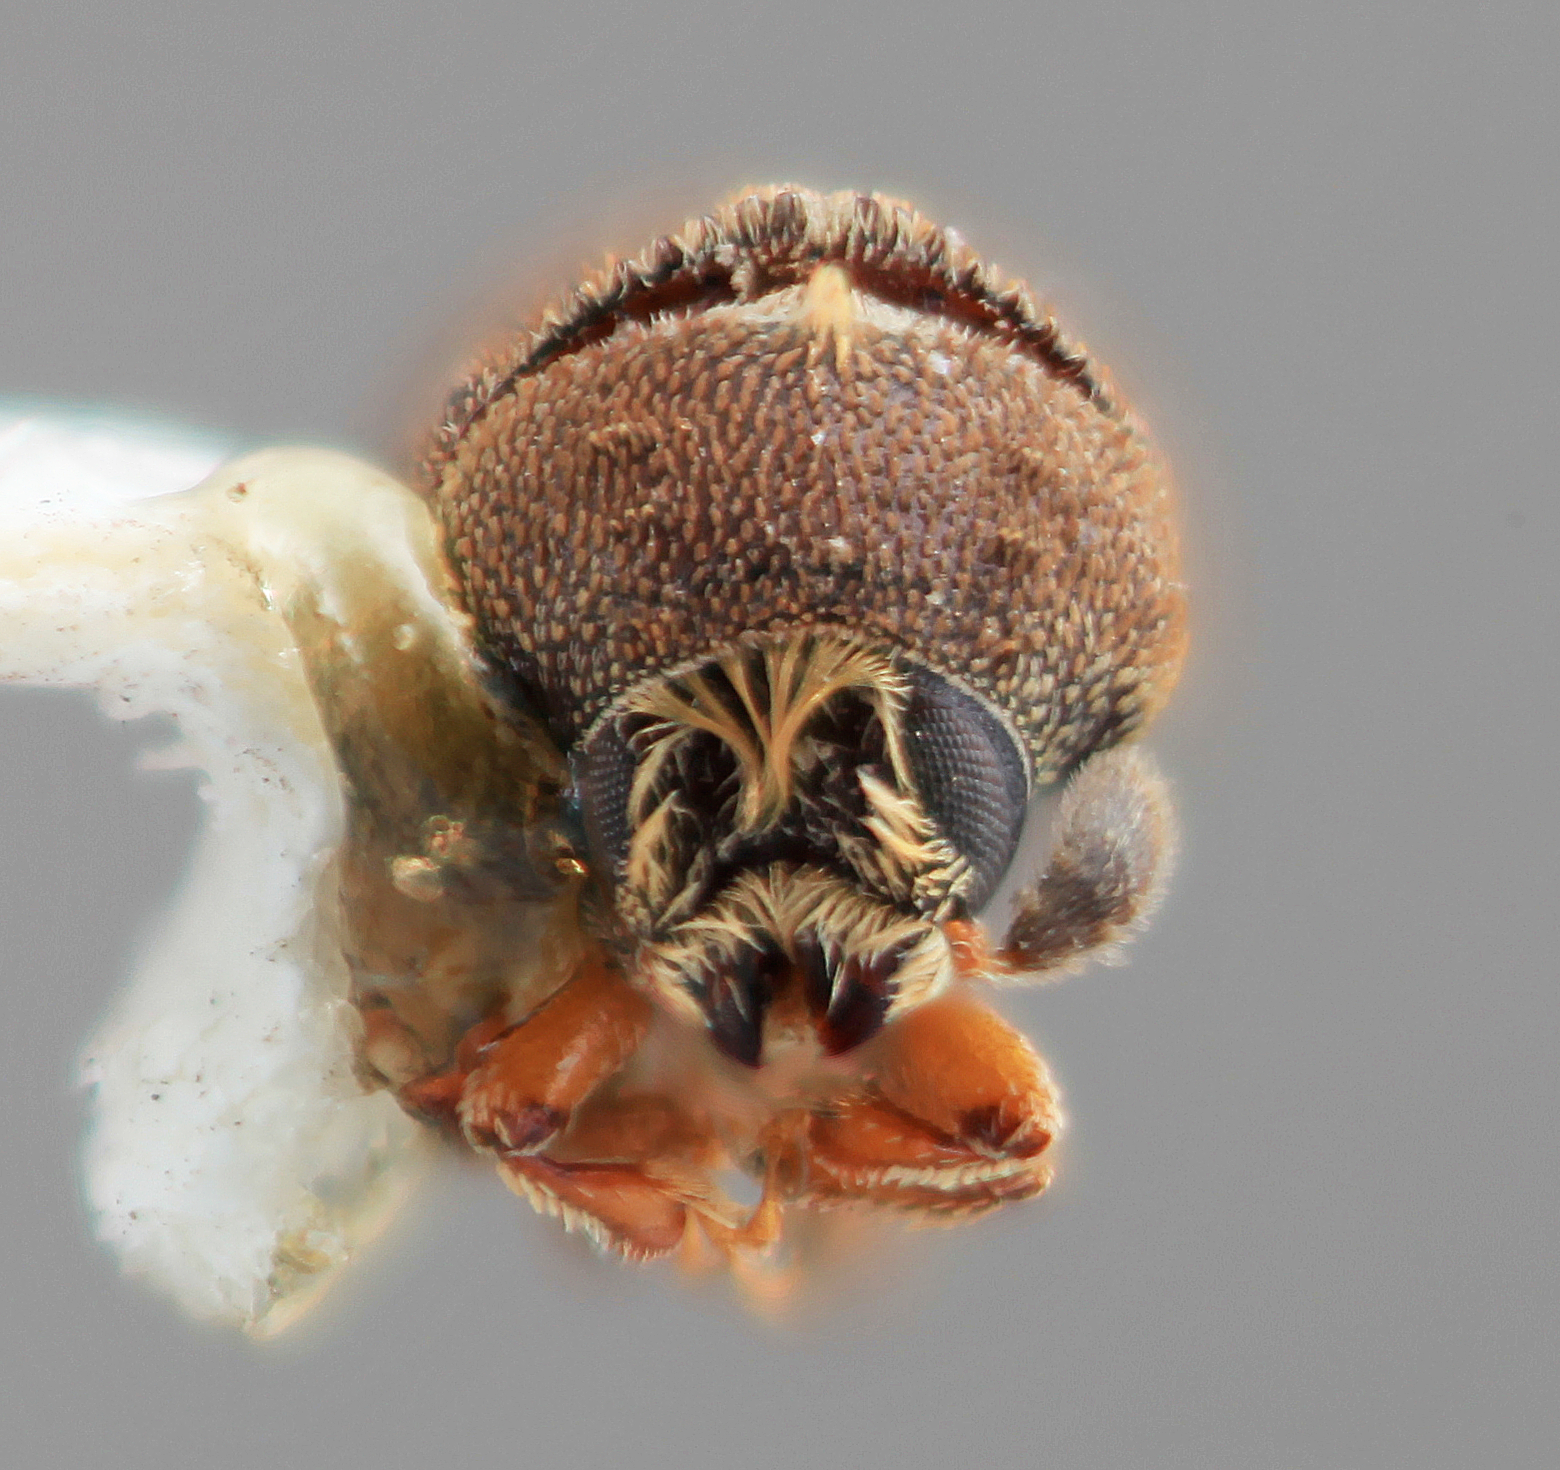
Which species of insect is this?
Chaetophloeus struthanthi
